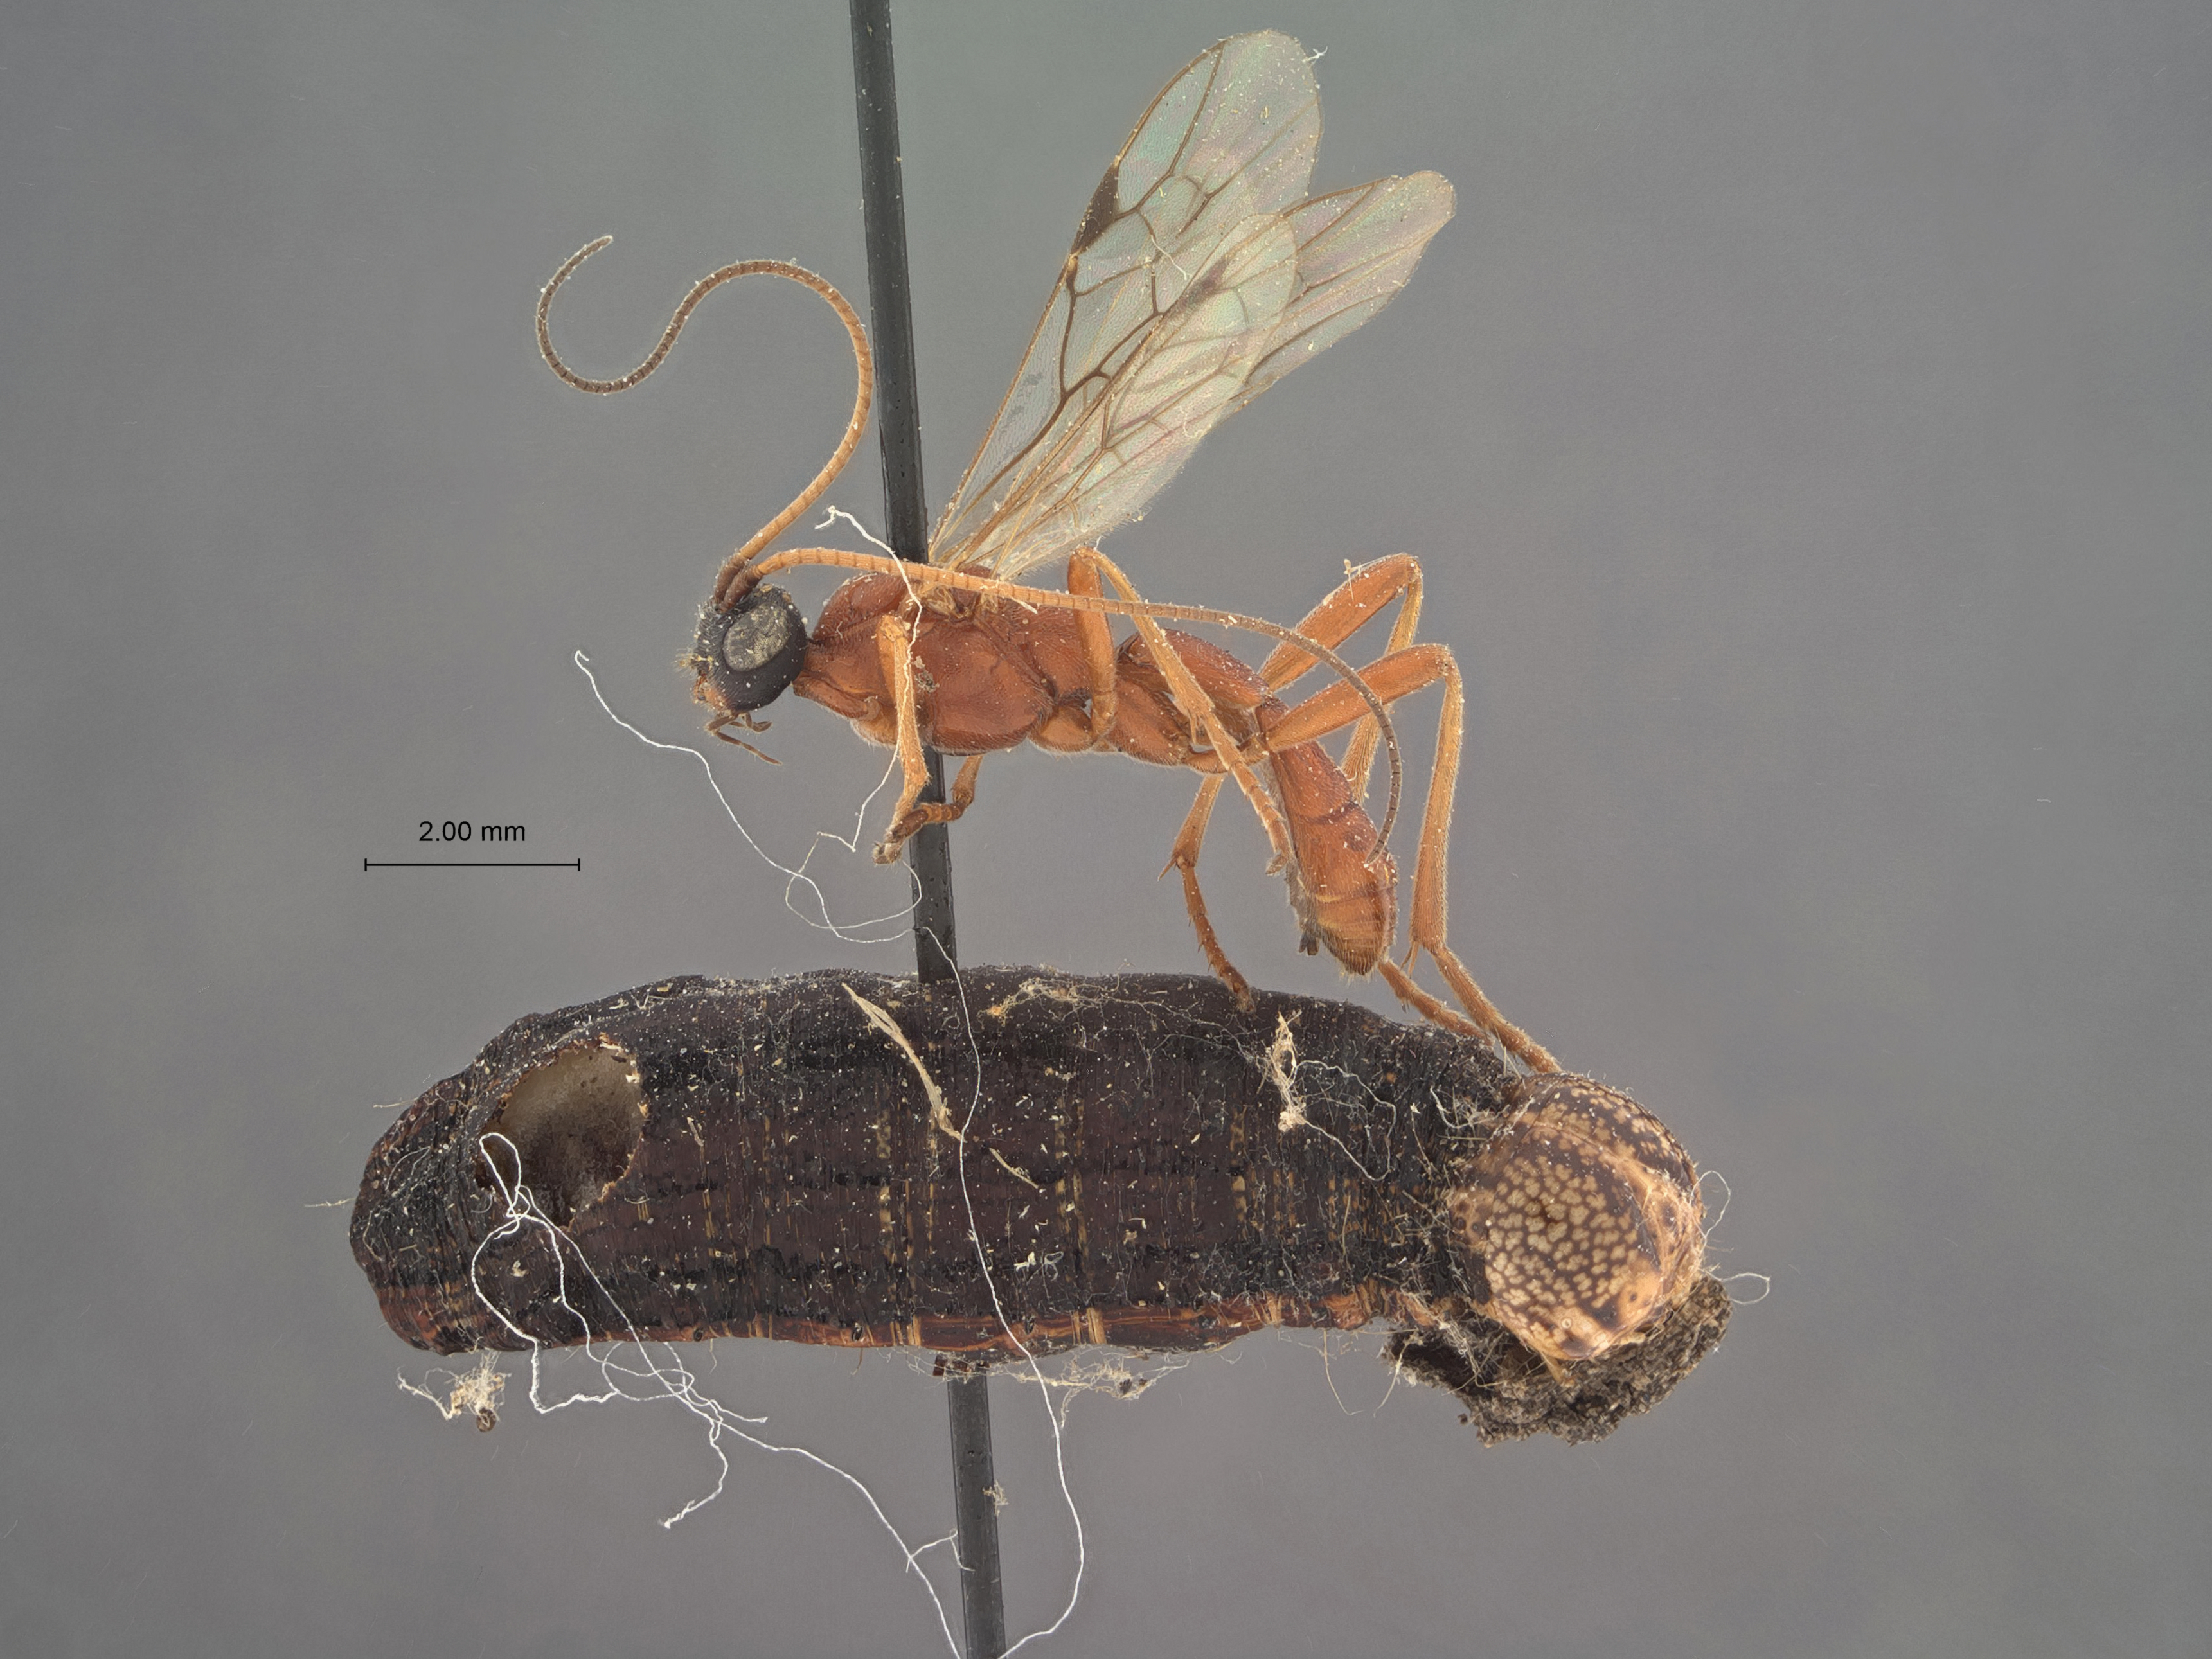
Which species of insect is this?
Rogas fortis
